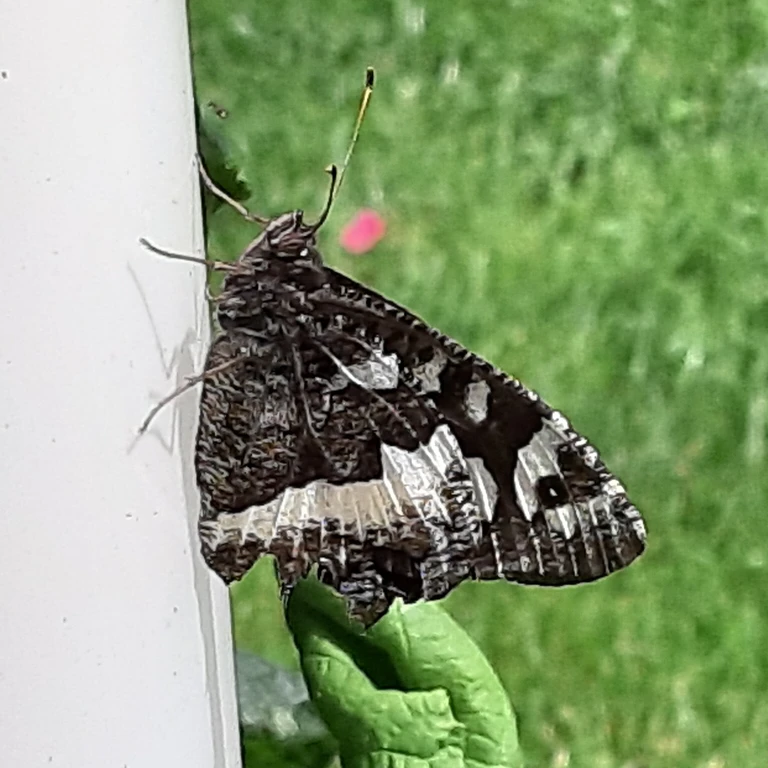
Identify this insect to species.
Brintesia circe
